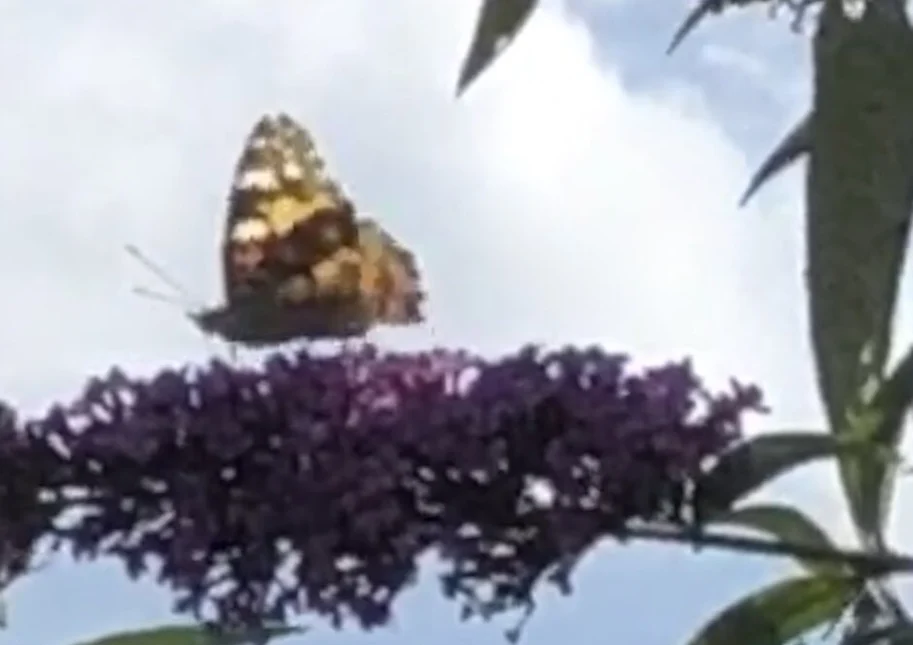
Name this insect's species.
Vanessa cardui
